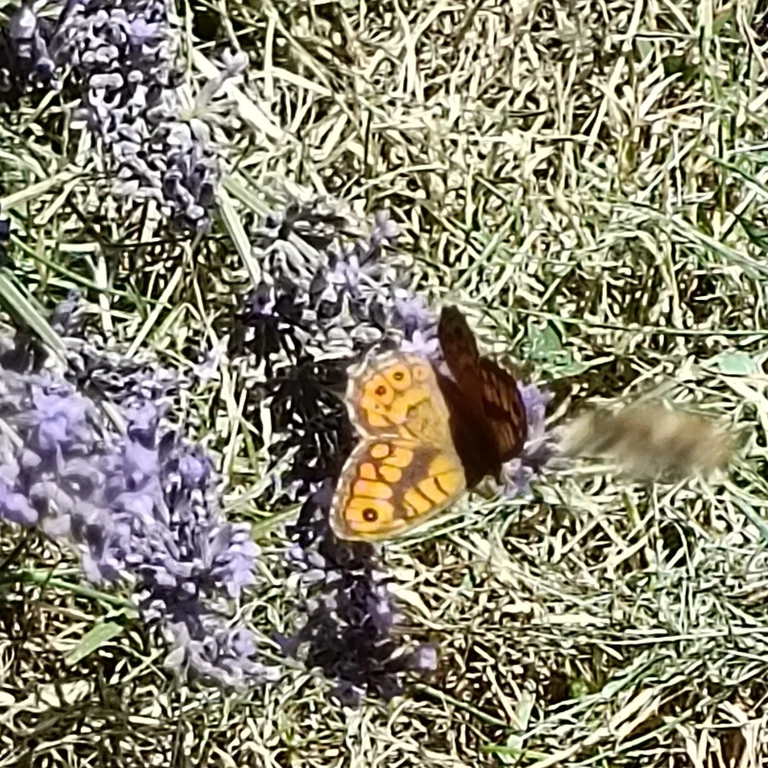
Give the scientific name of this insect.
Lasiommata megera (also Pararge megera)
